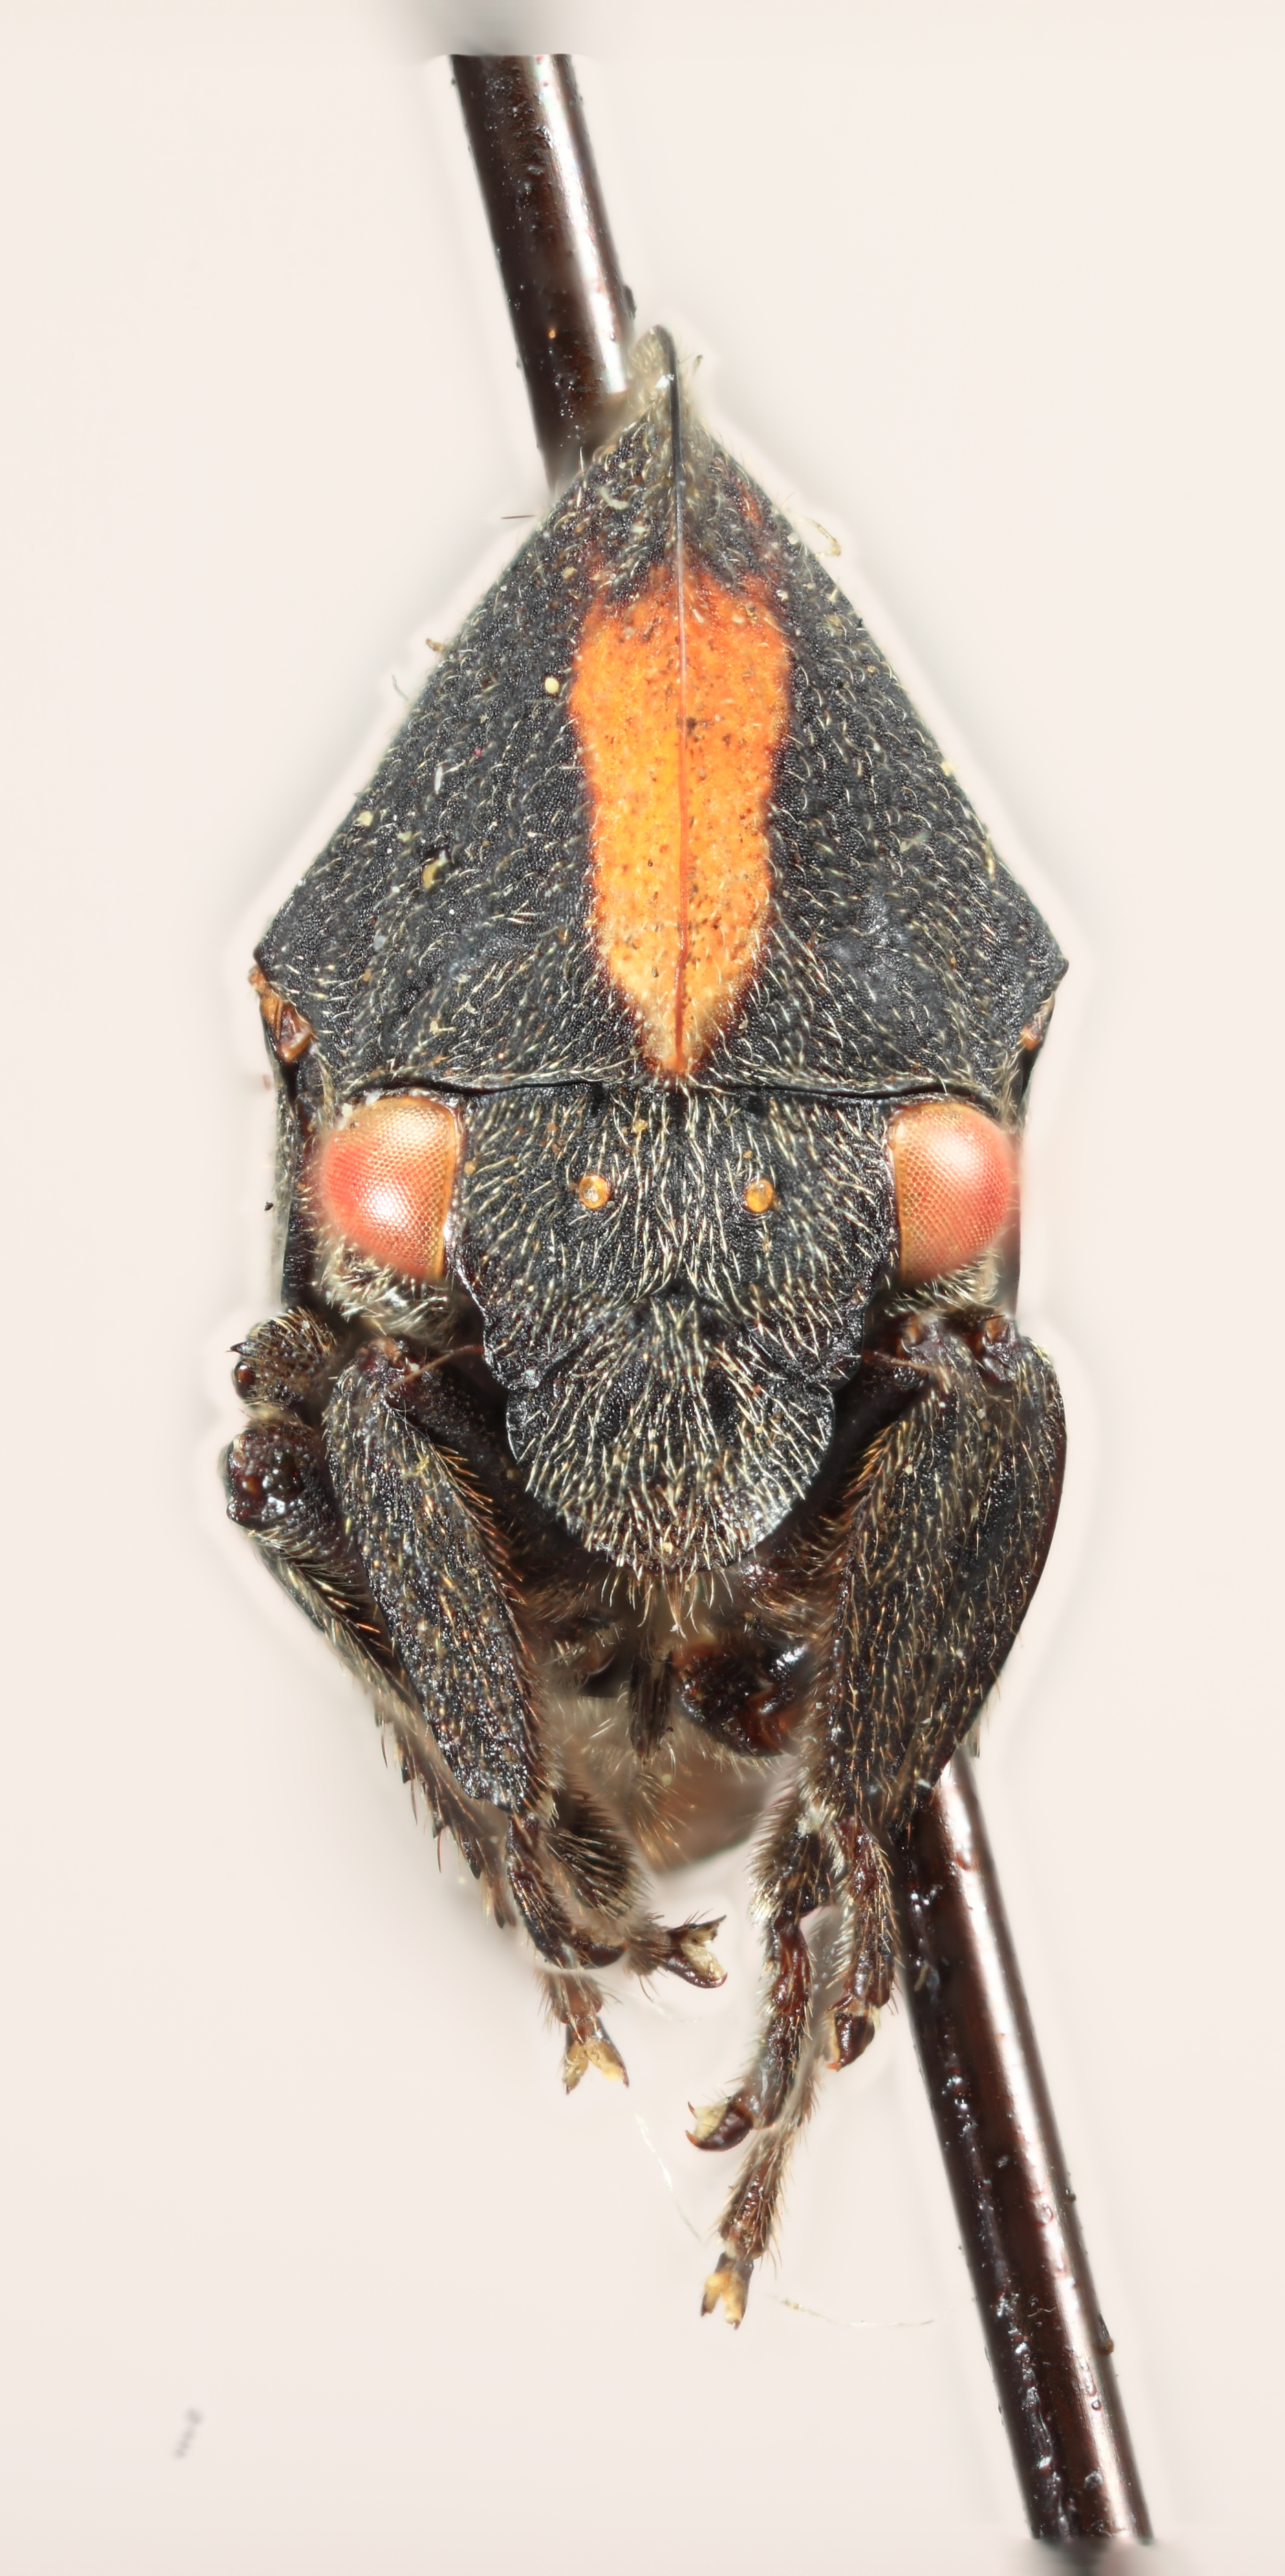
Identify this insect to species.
Membracis humilis
